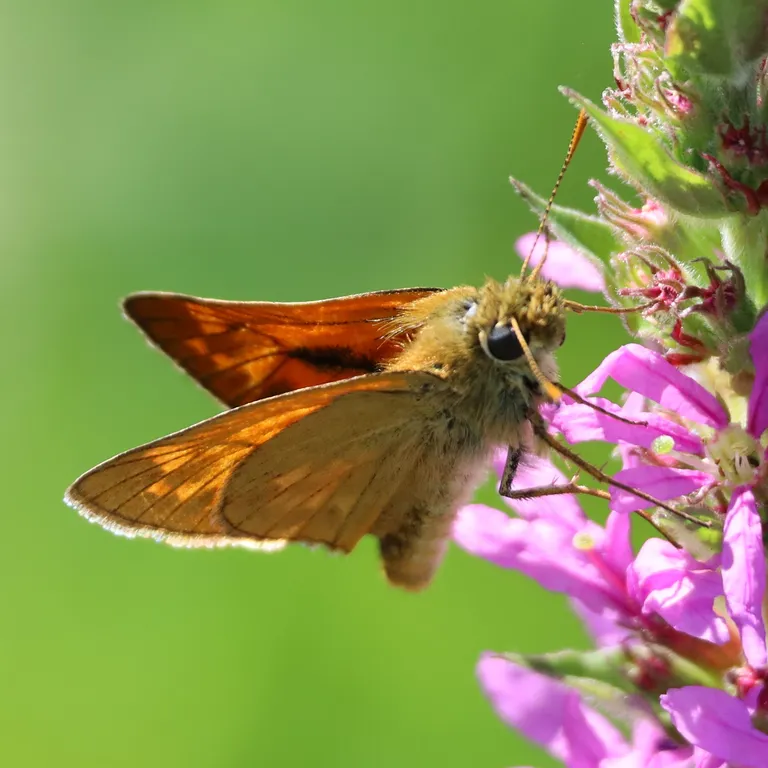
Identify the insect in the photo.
Ochlodes sylvanus (also Ochlodes venata)
